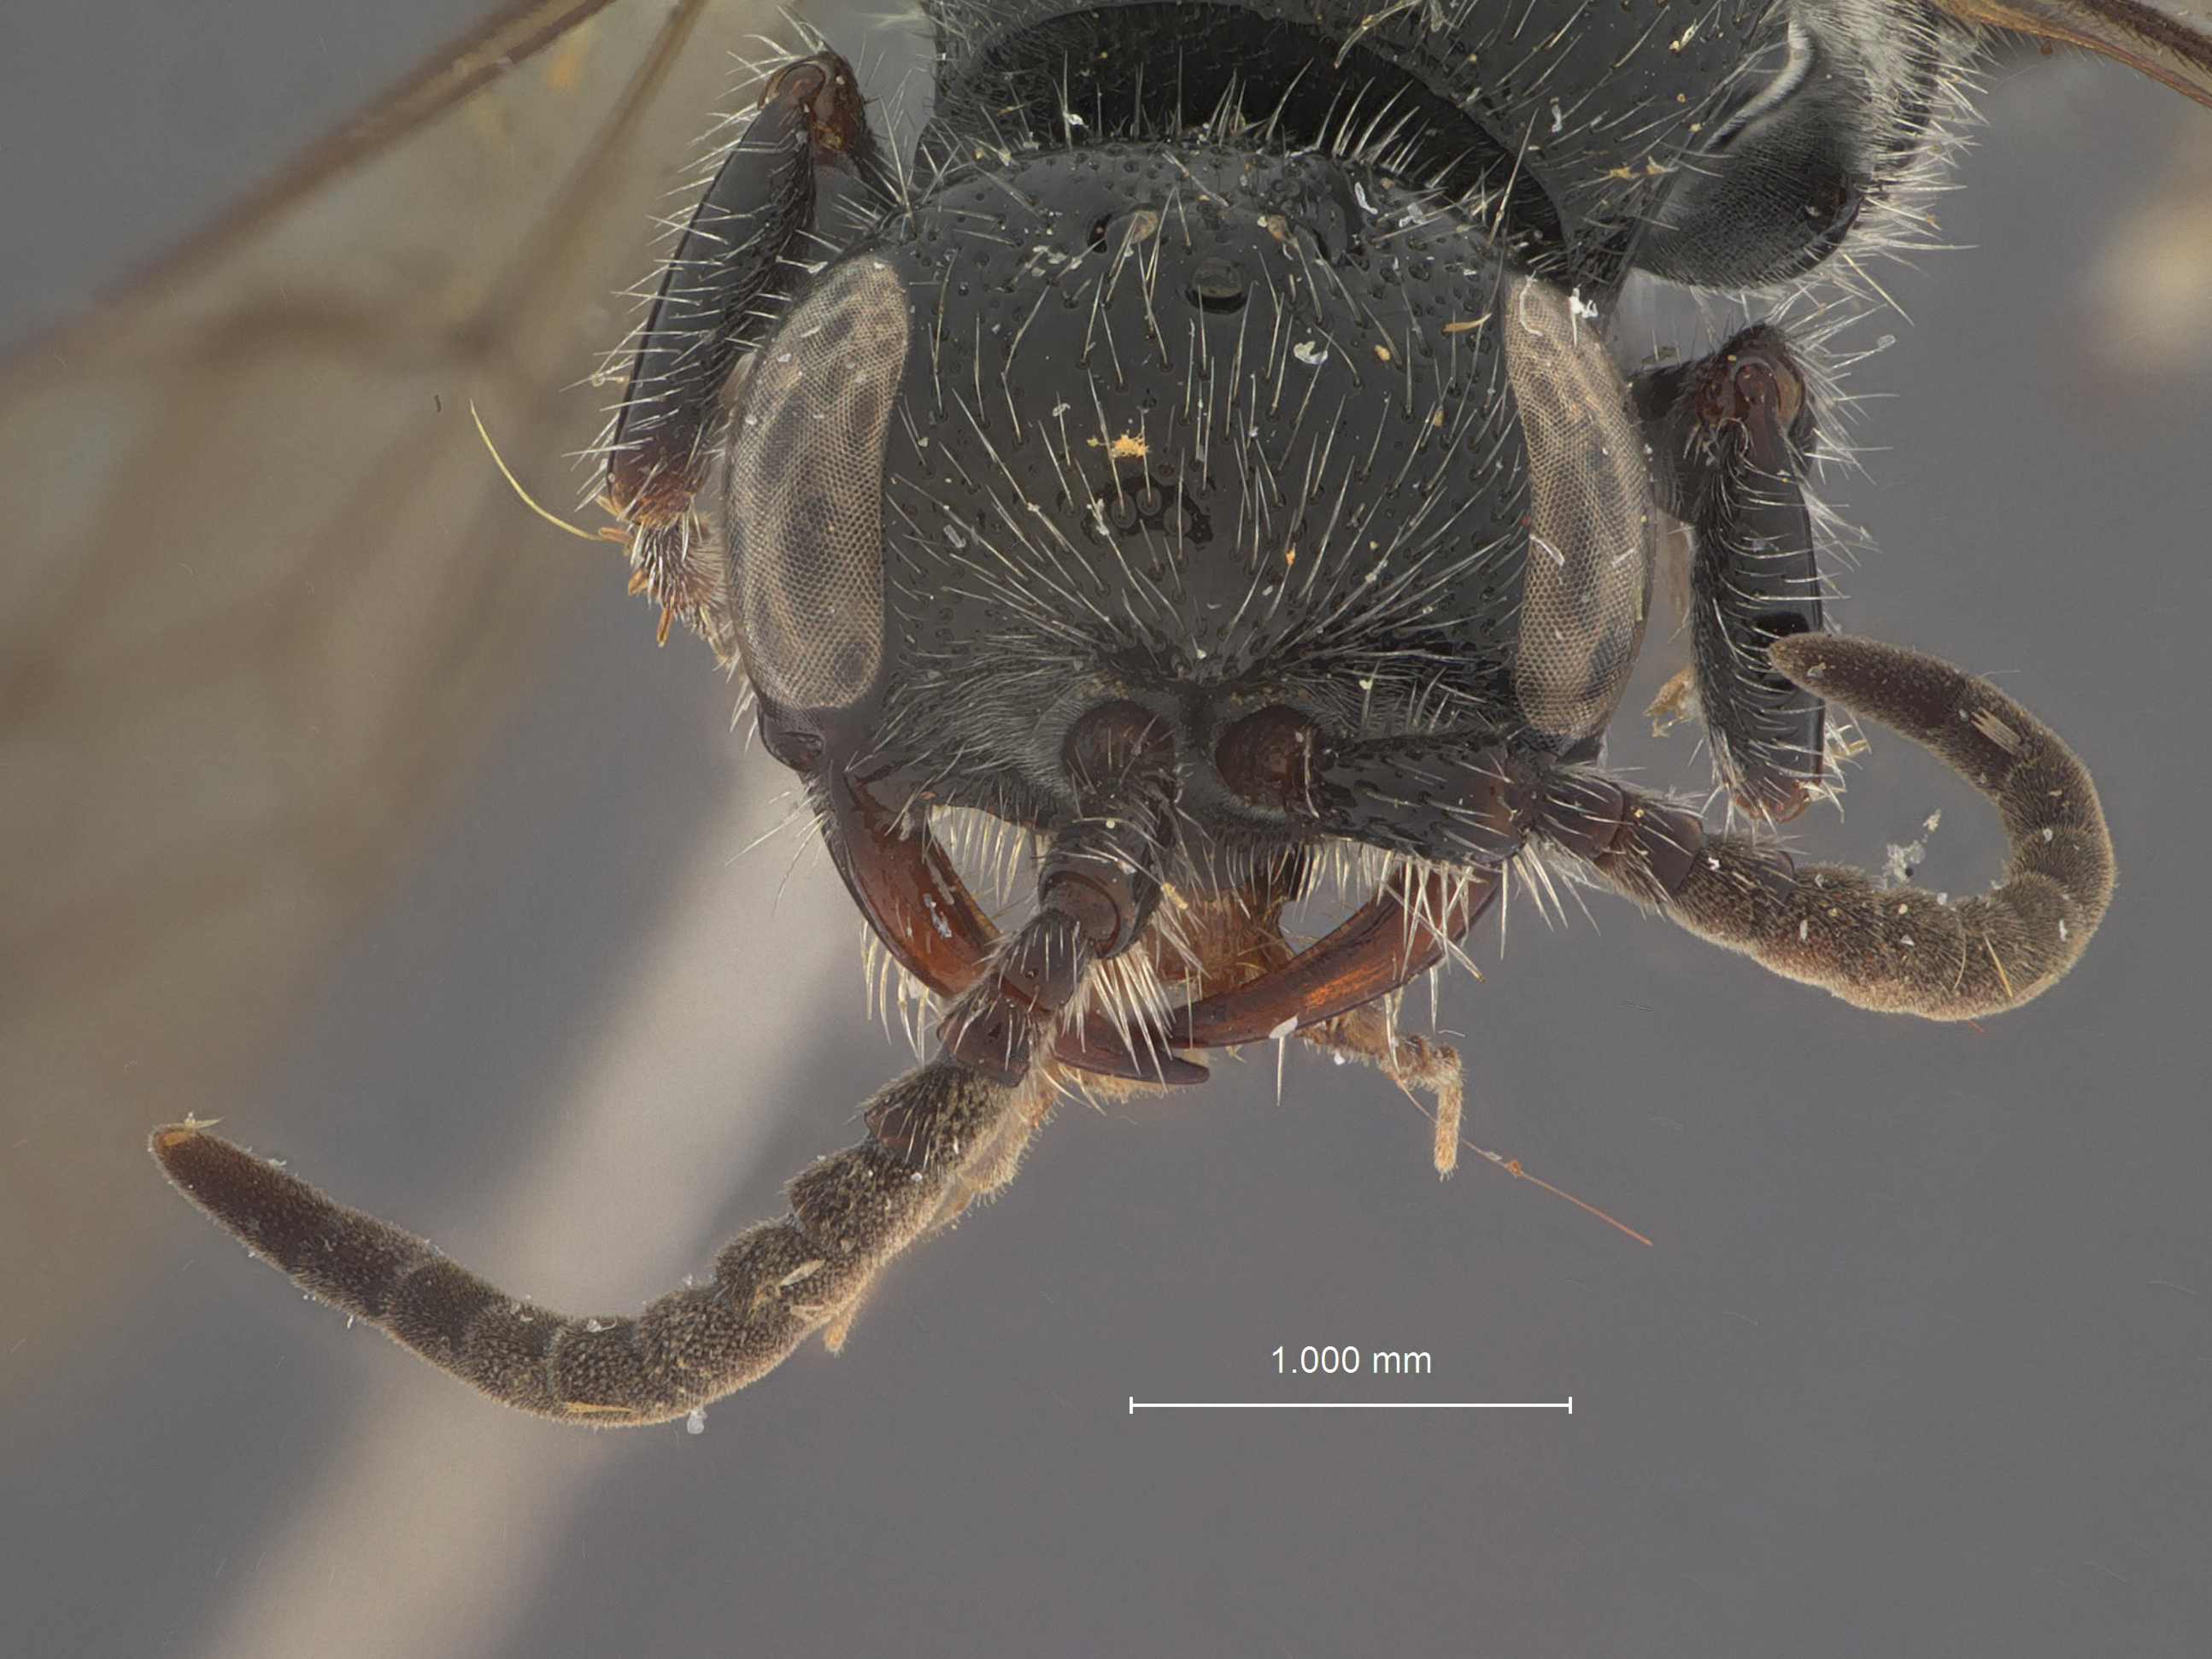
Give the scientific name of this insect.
Tiphia wittmeri
